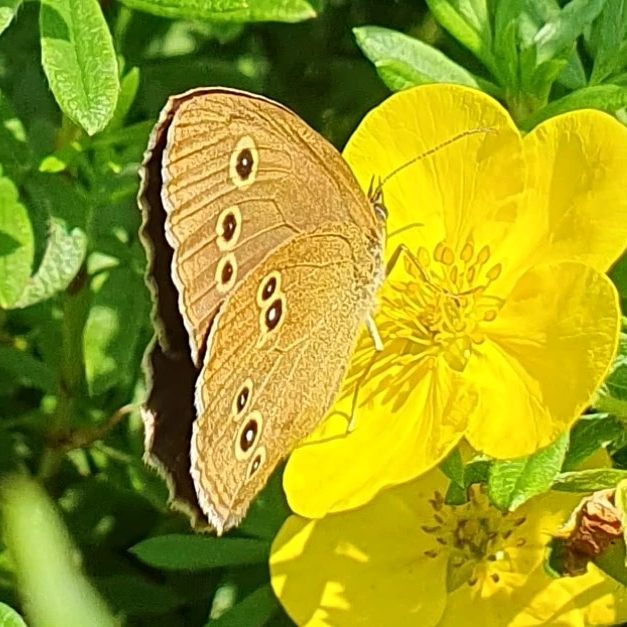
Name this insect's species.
Aphantopus hyperantus
